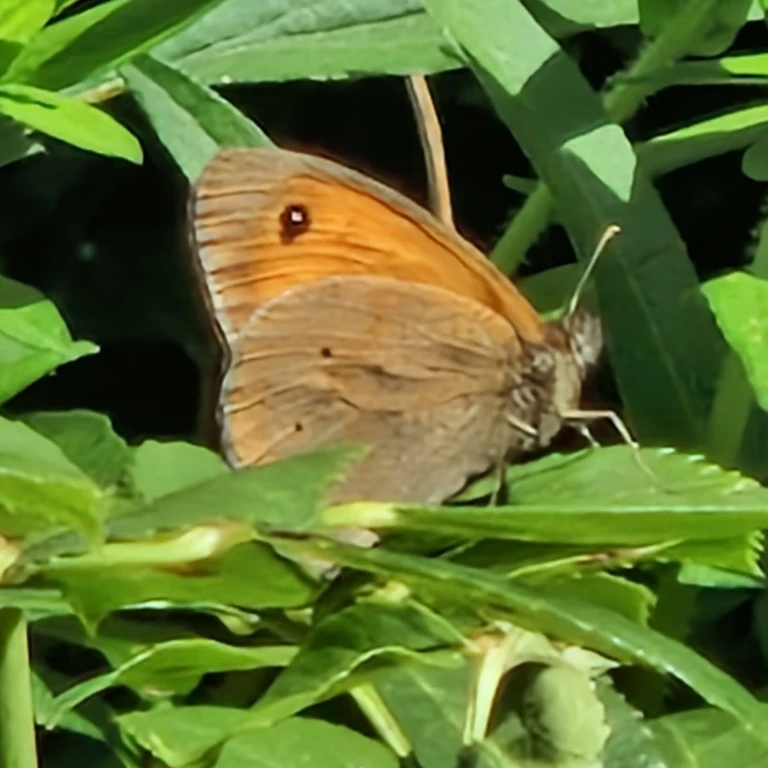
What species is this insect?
Maniola jurtina
